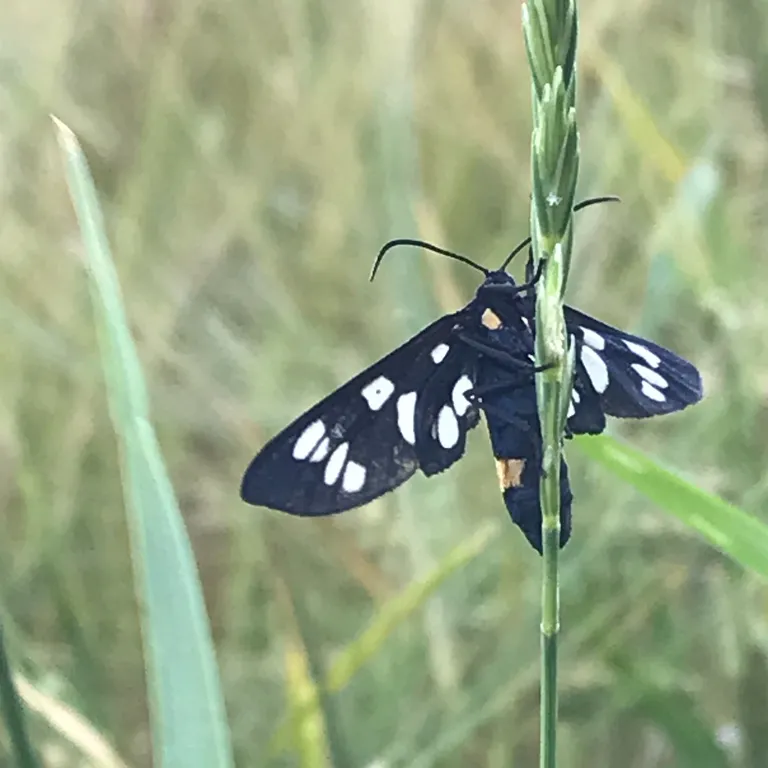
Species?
Amata phegea
